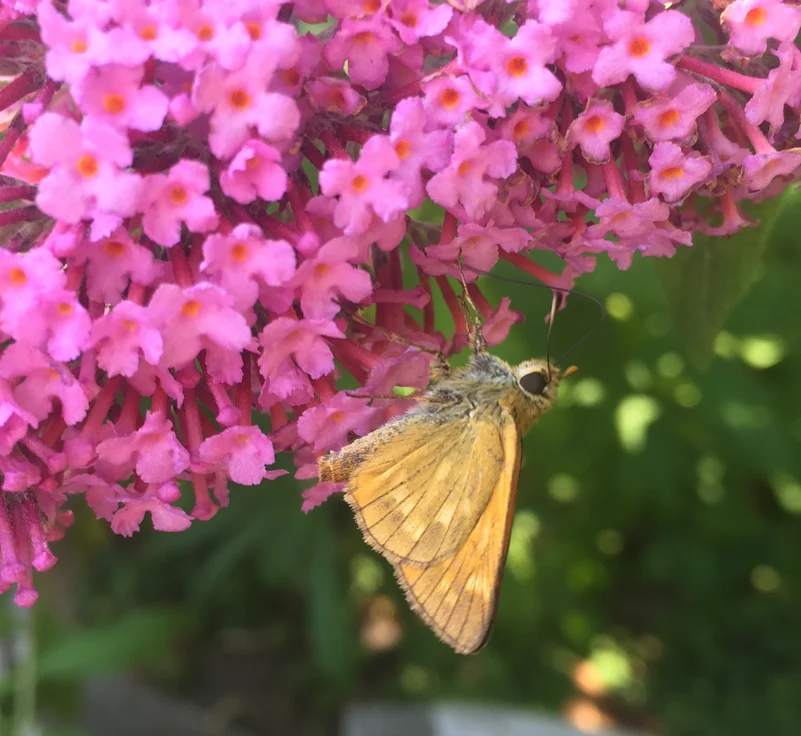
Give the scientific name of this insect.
Ochlodes sylvanus (also Ochlodes venata)
